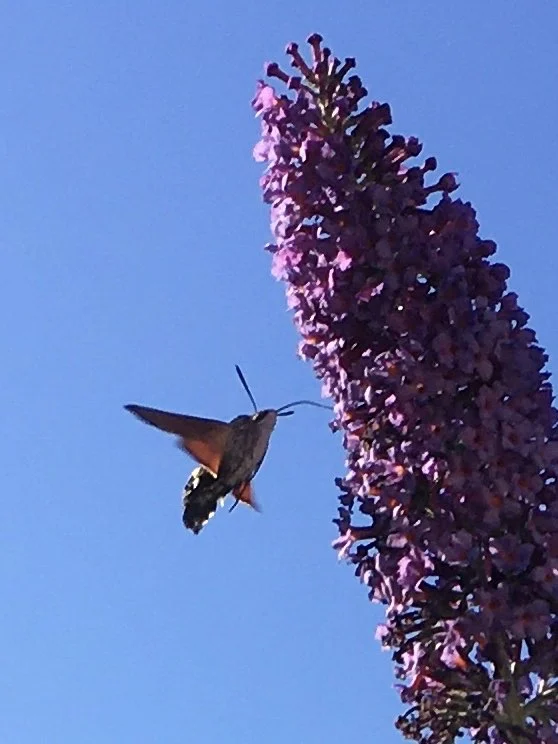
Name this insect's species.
Macroglossum stellatarum
